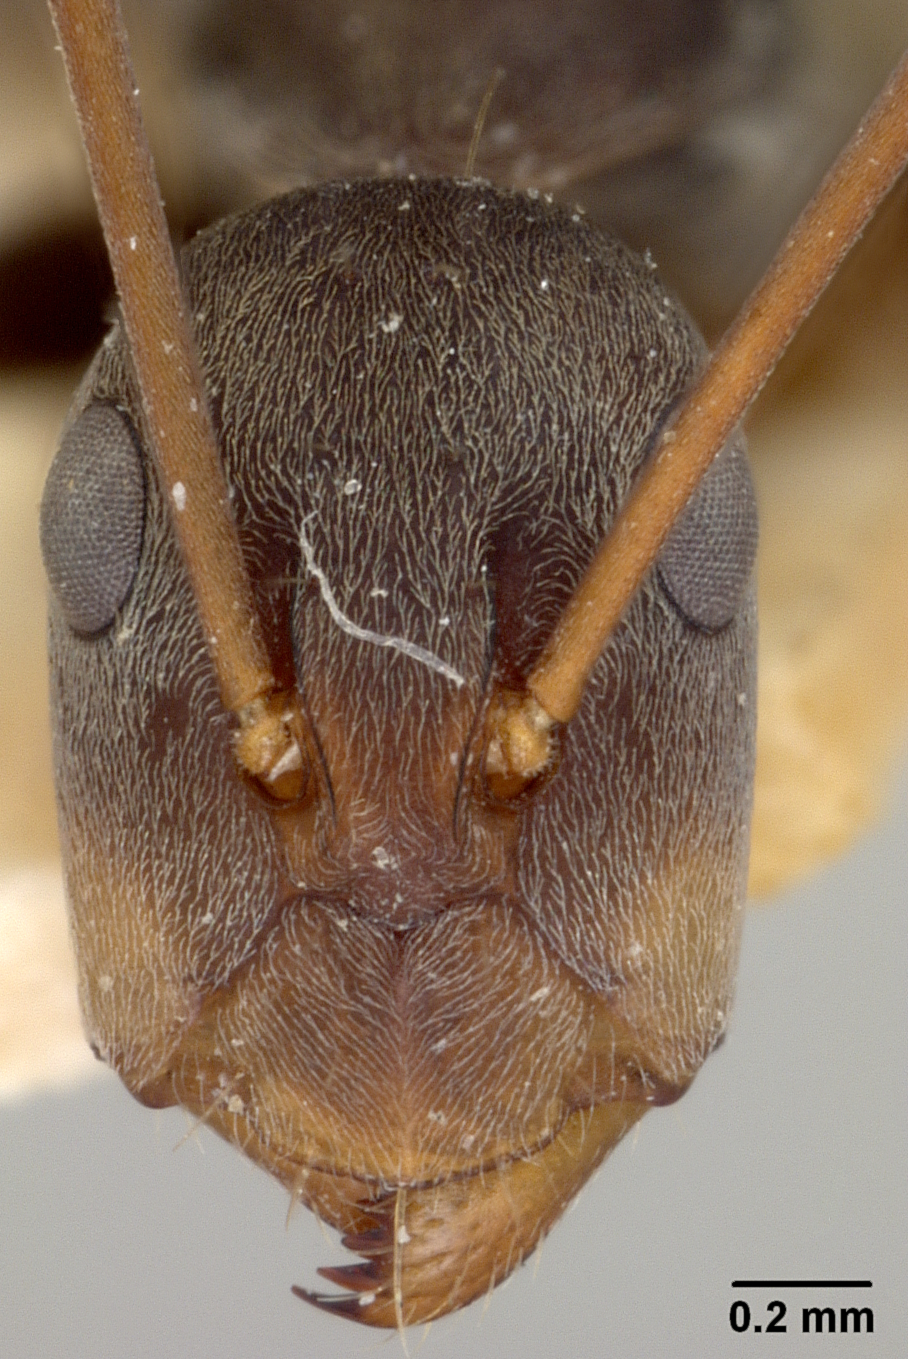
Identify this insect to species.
Camponotus maculatus
